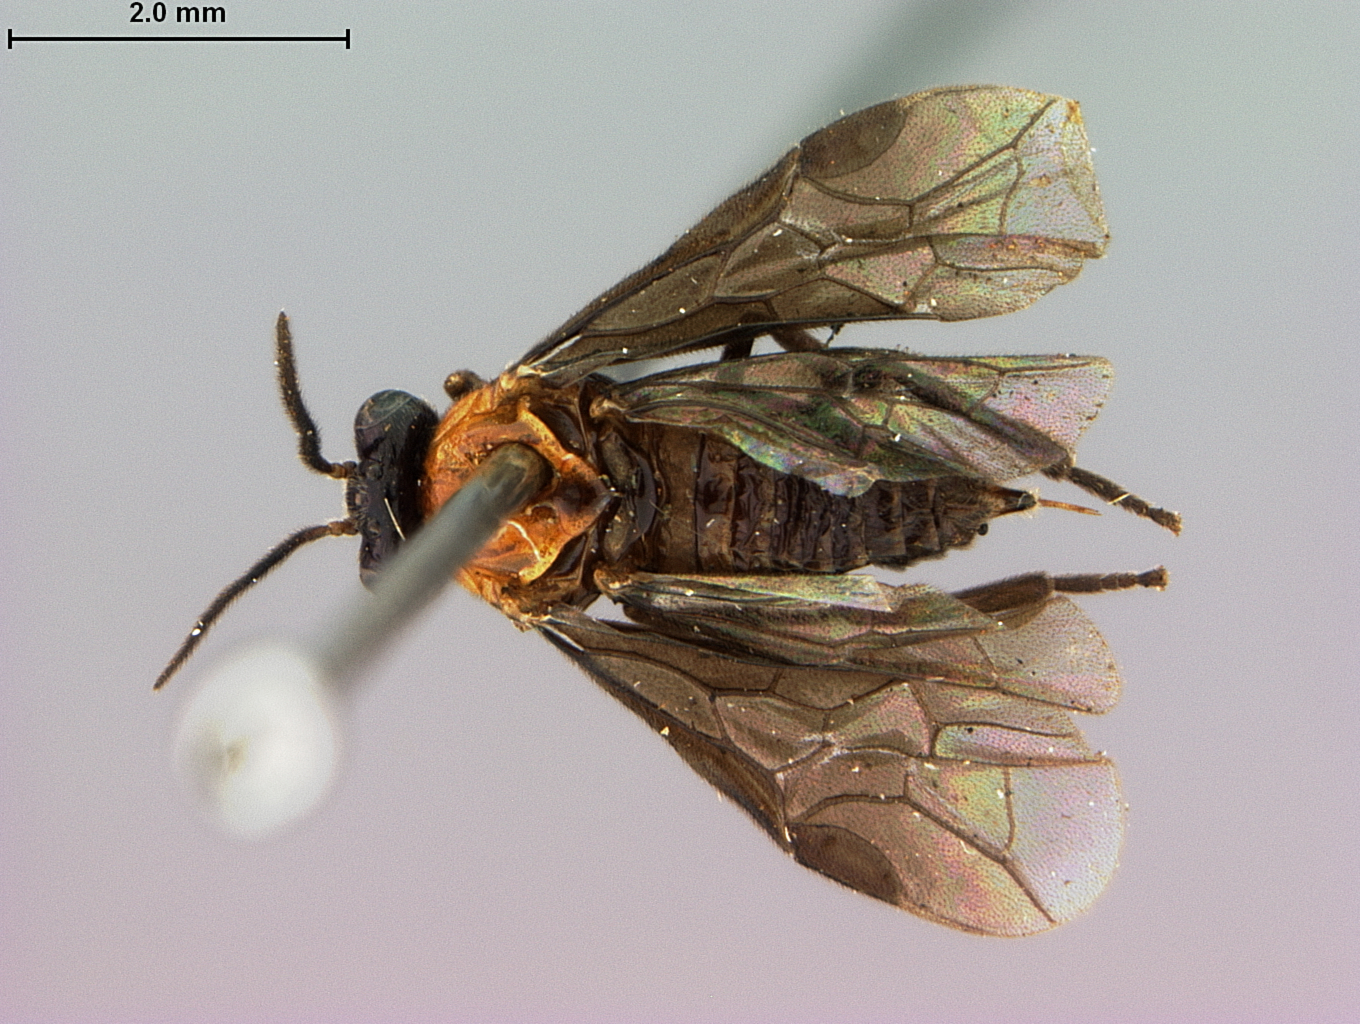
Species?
Atomacera tria
